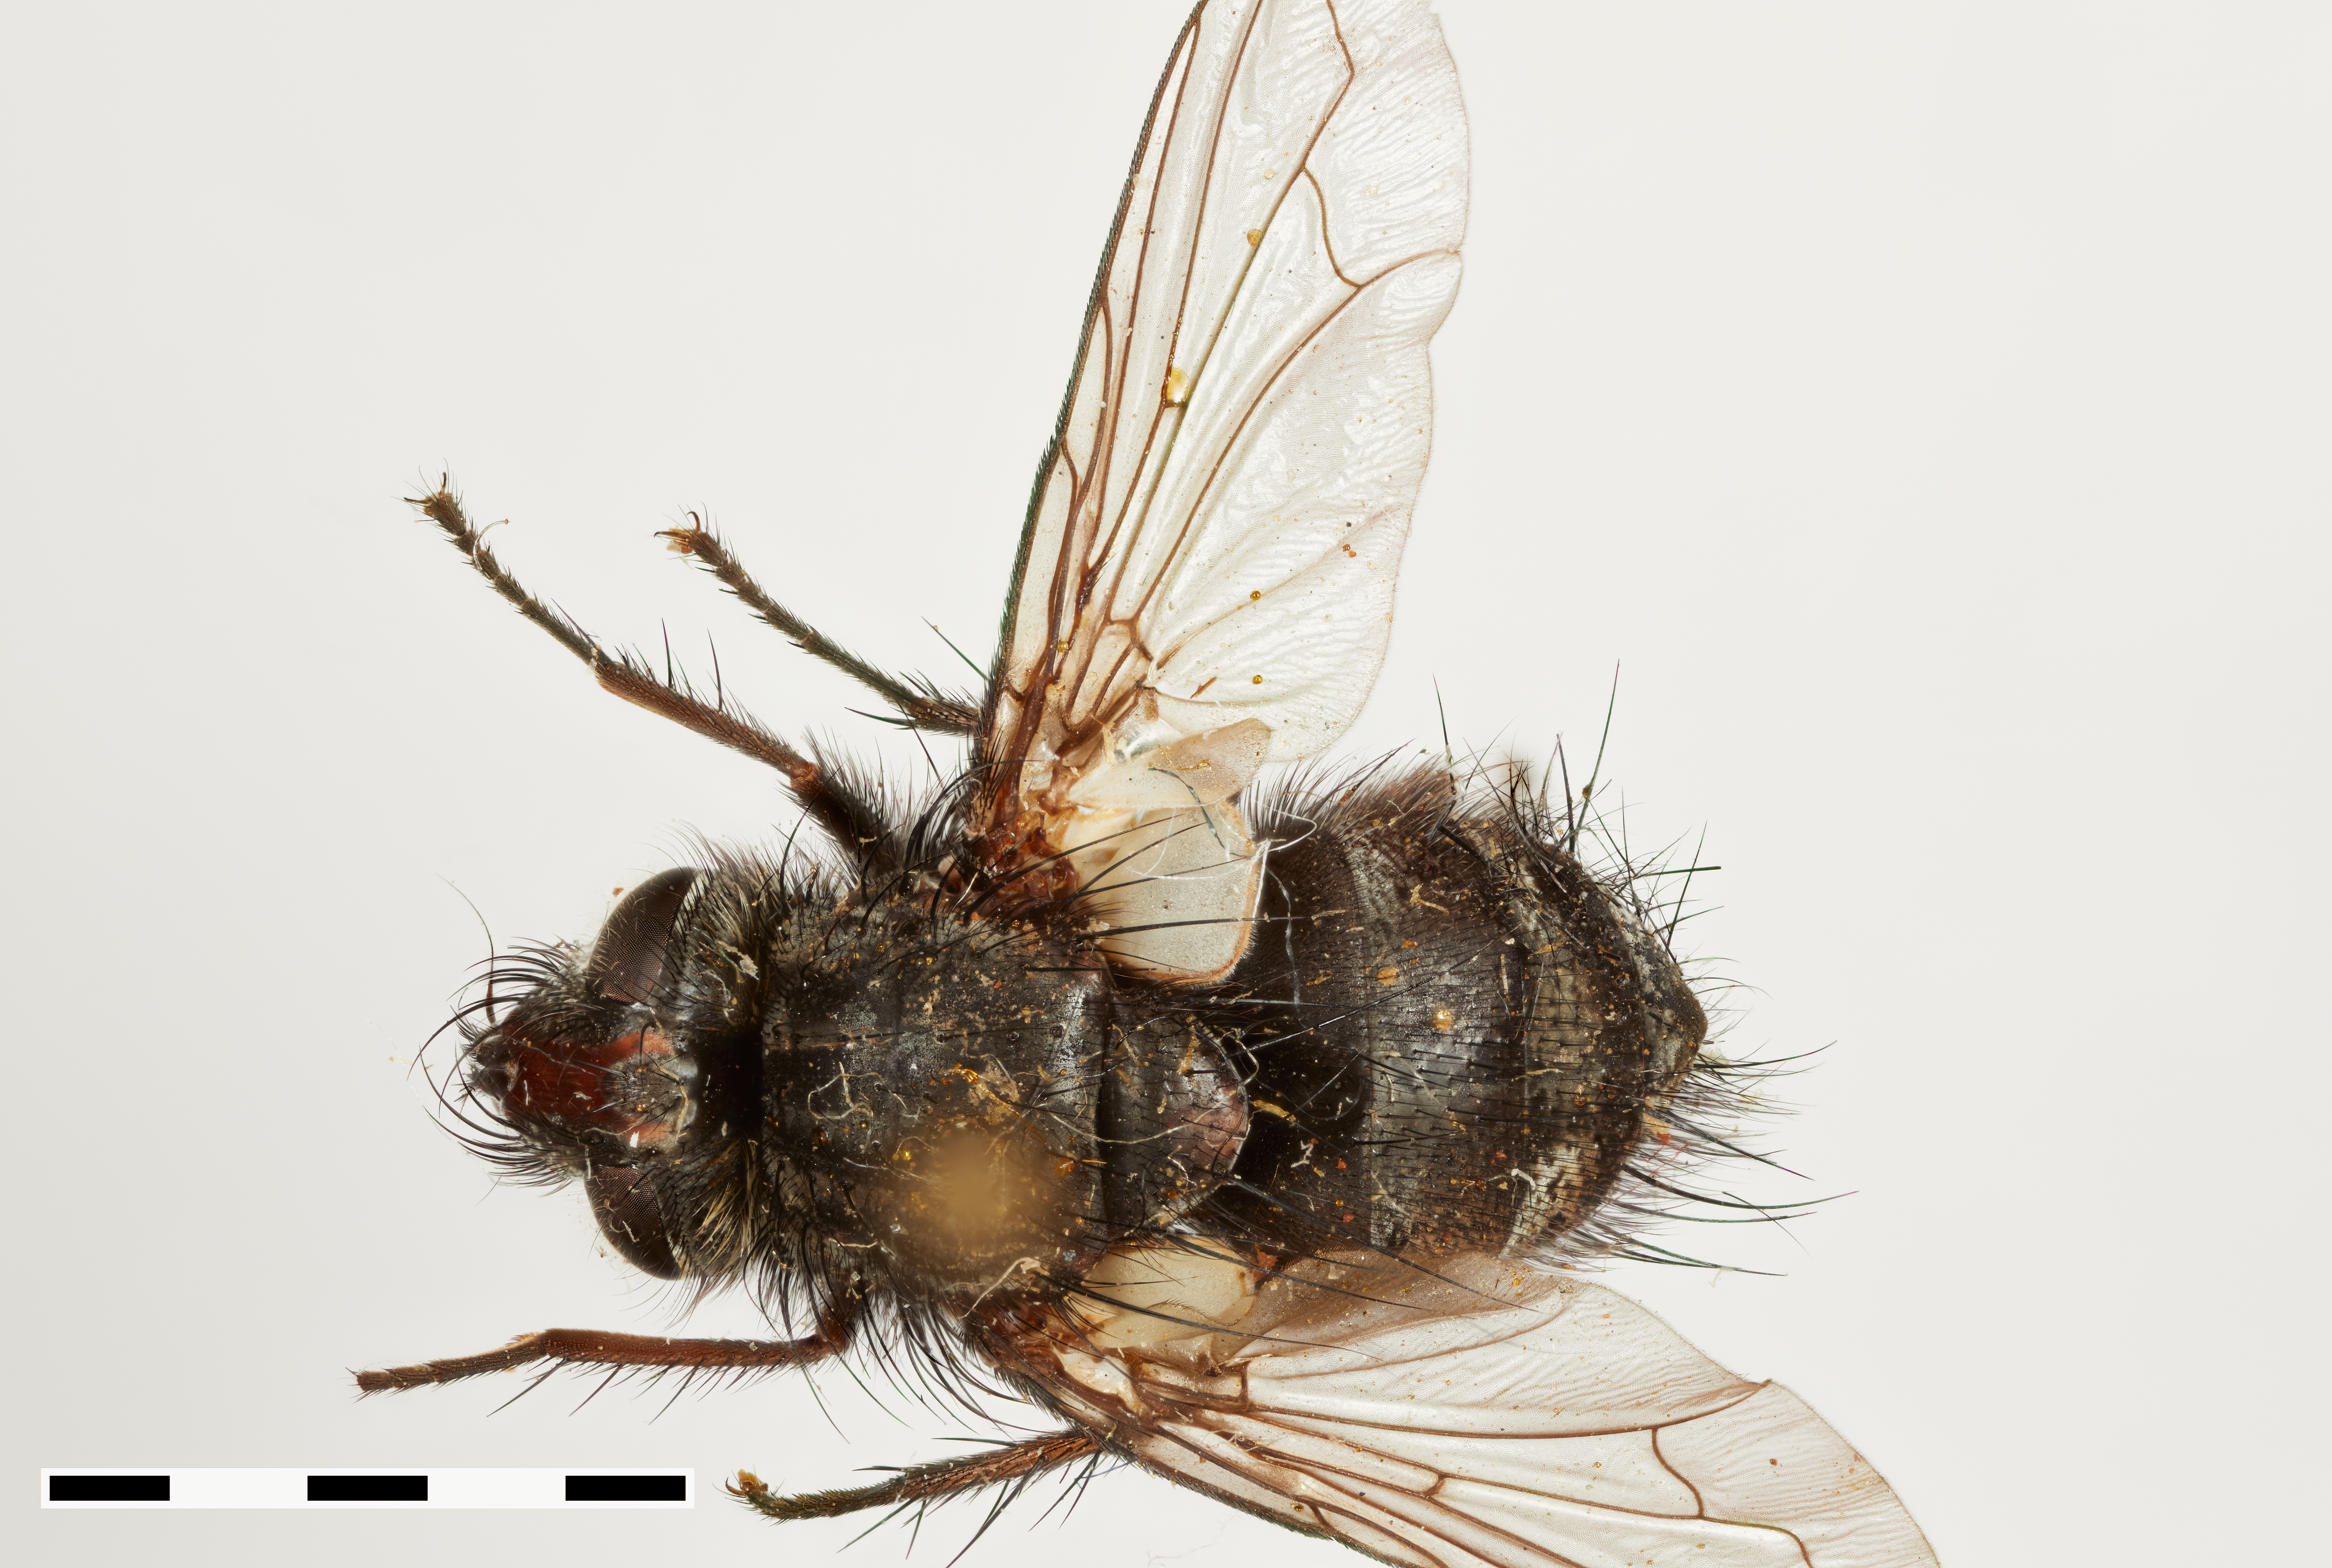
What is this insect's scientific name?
Phorocera setifrons
